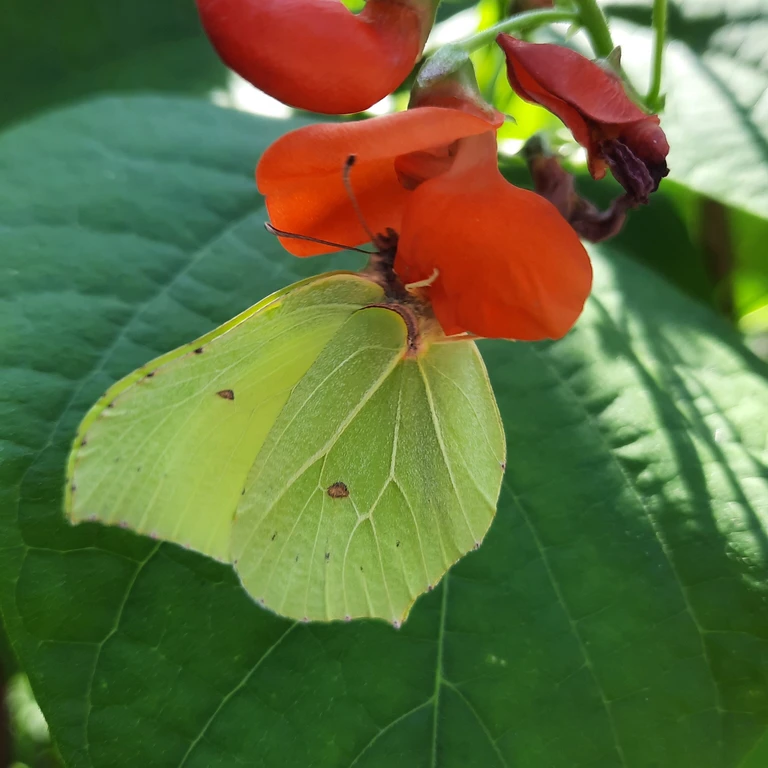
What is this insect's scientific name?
Gonepteryx rhamni
